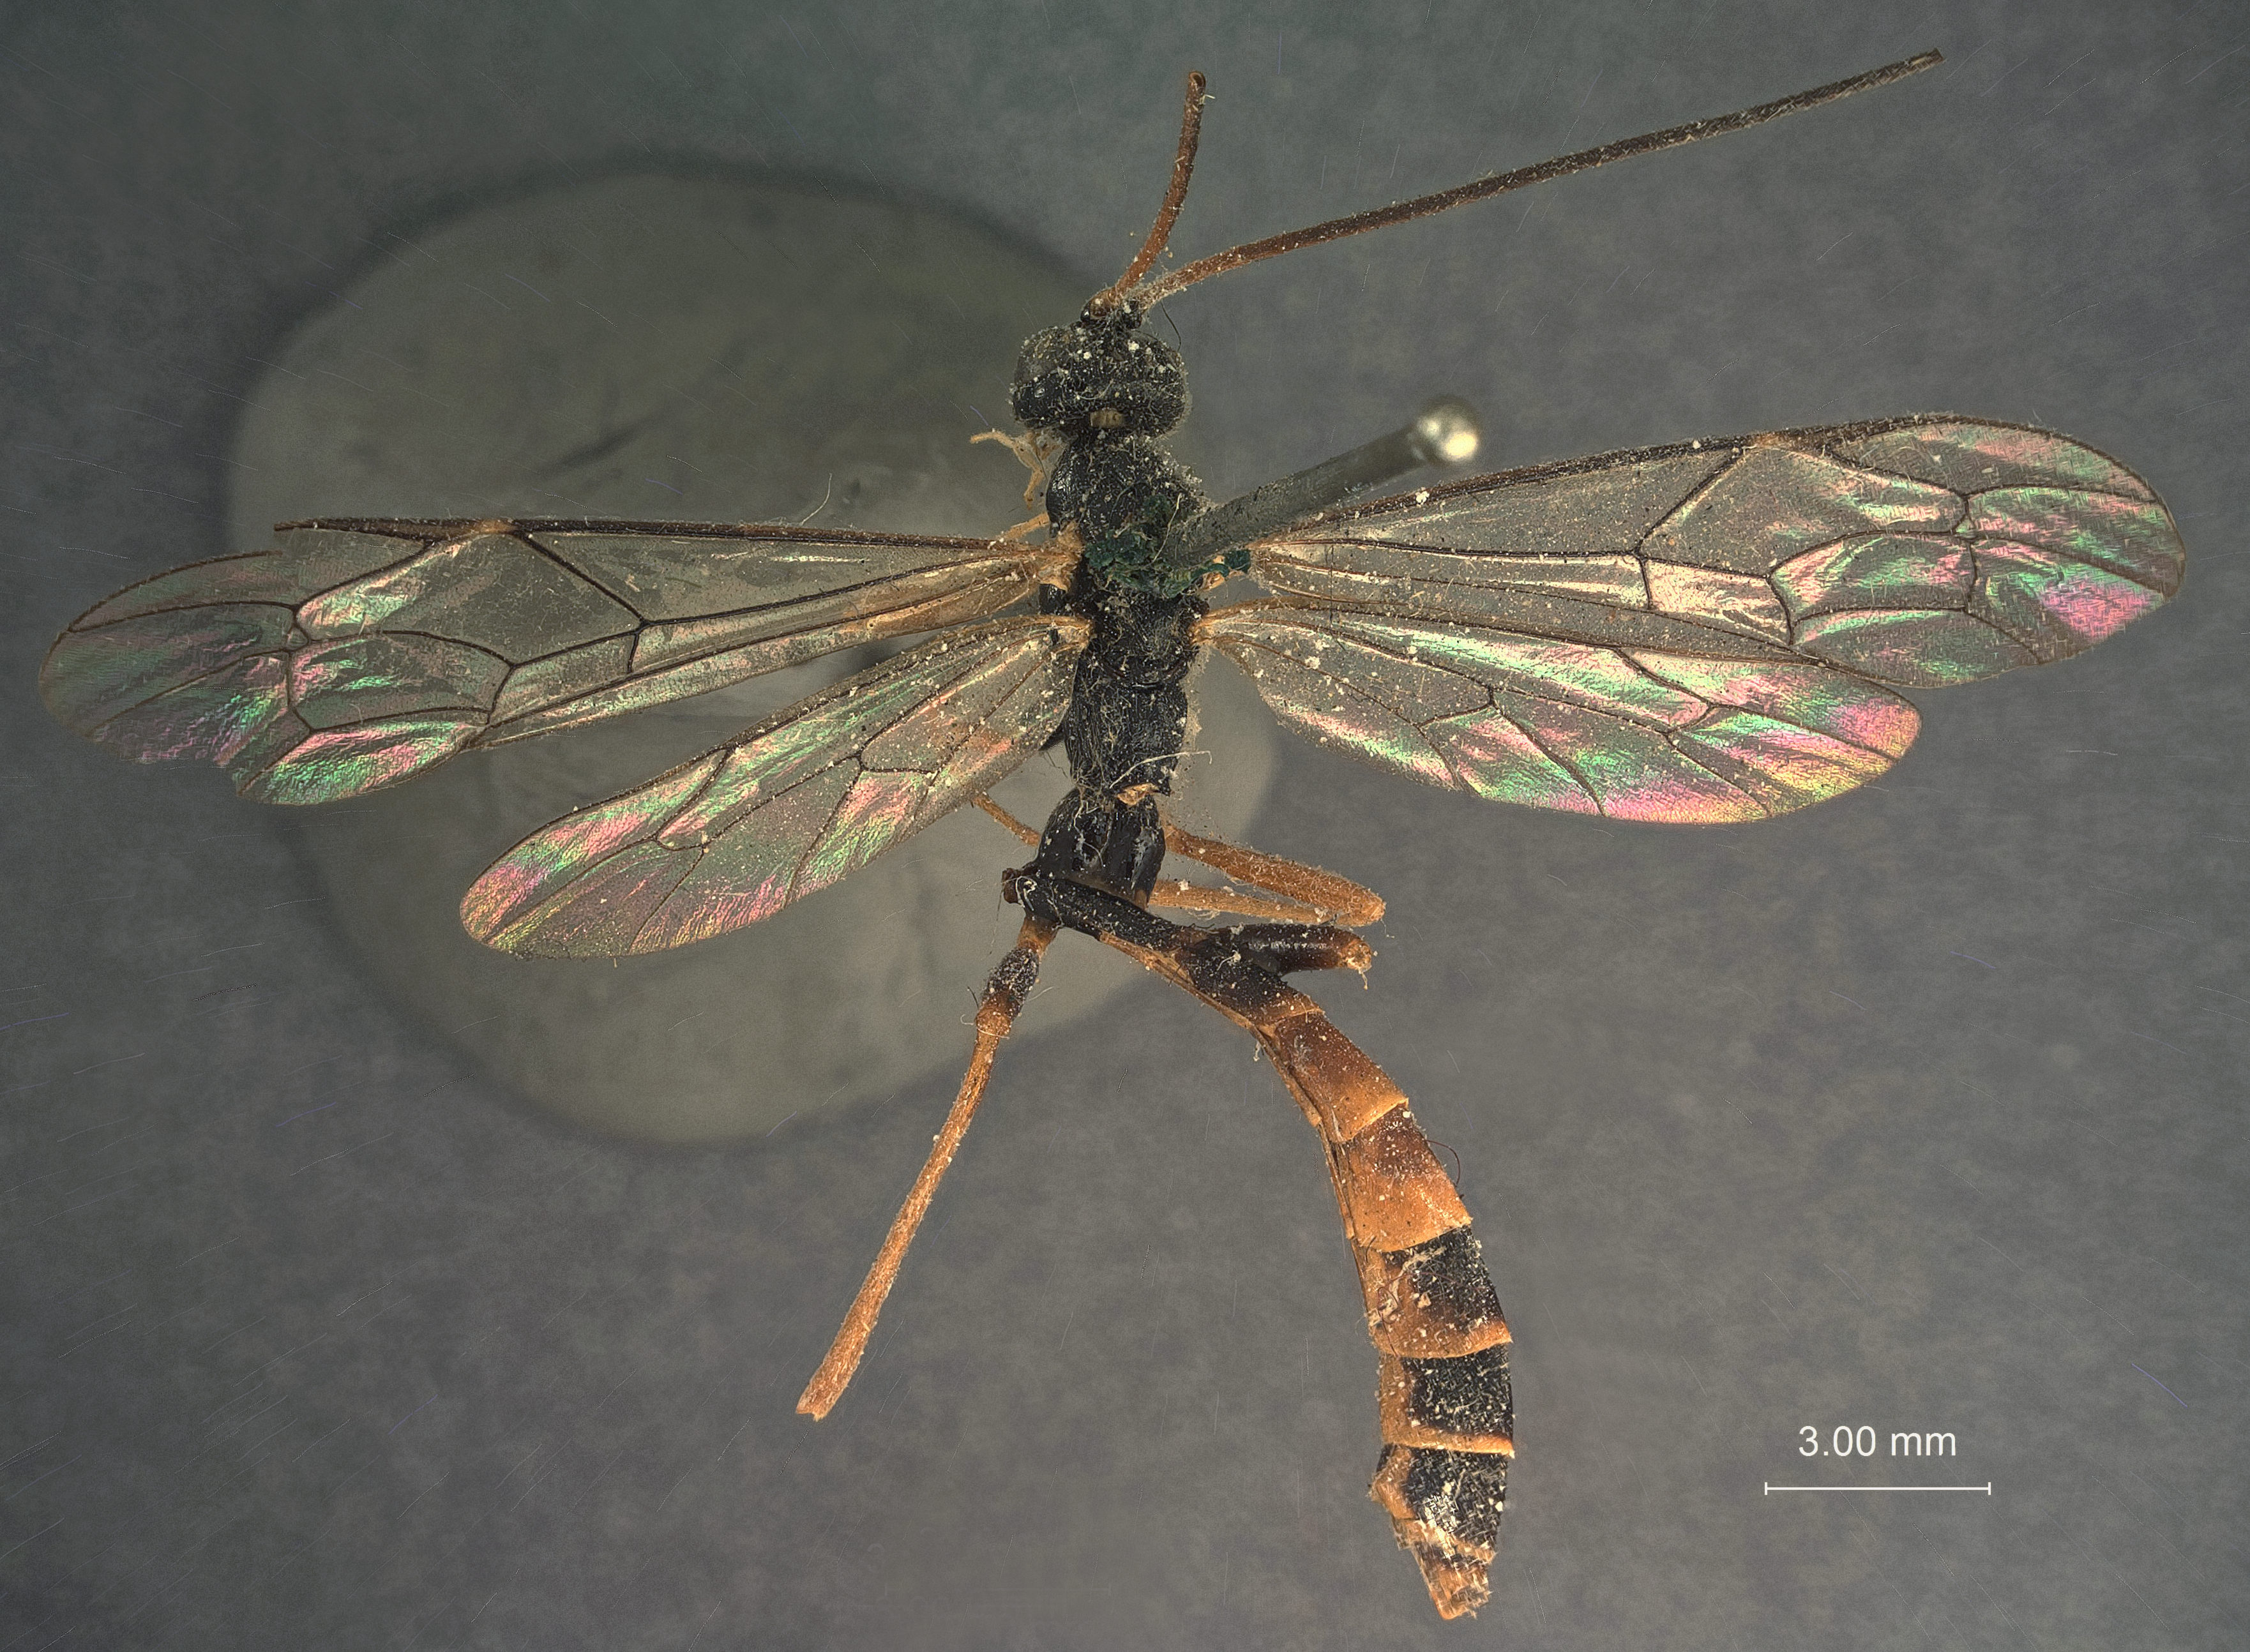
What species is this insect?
Calliclisis incerta
